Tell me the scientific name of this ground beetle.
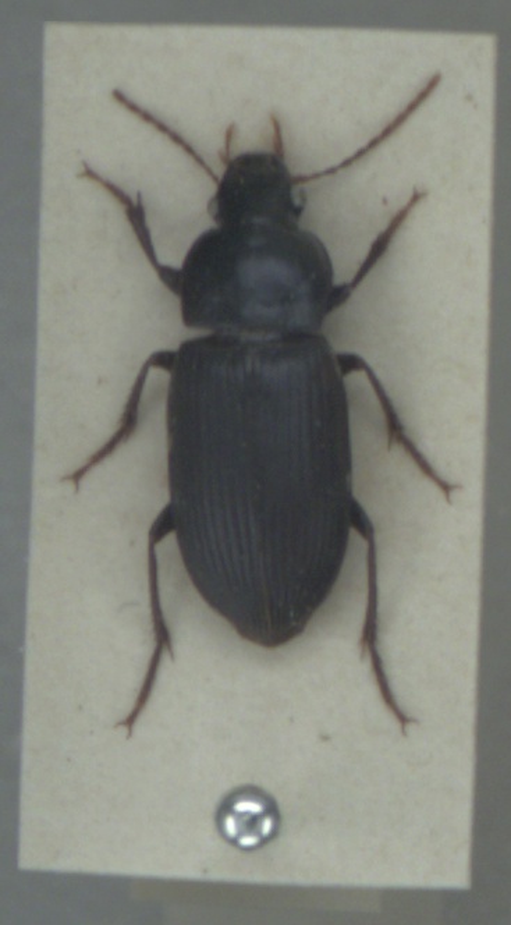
Harpalus tenebrosus
